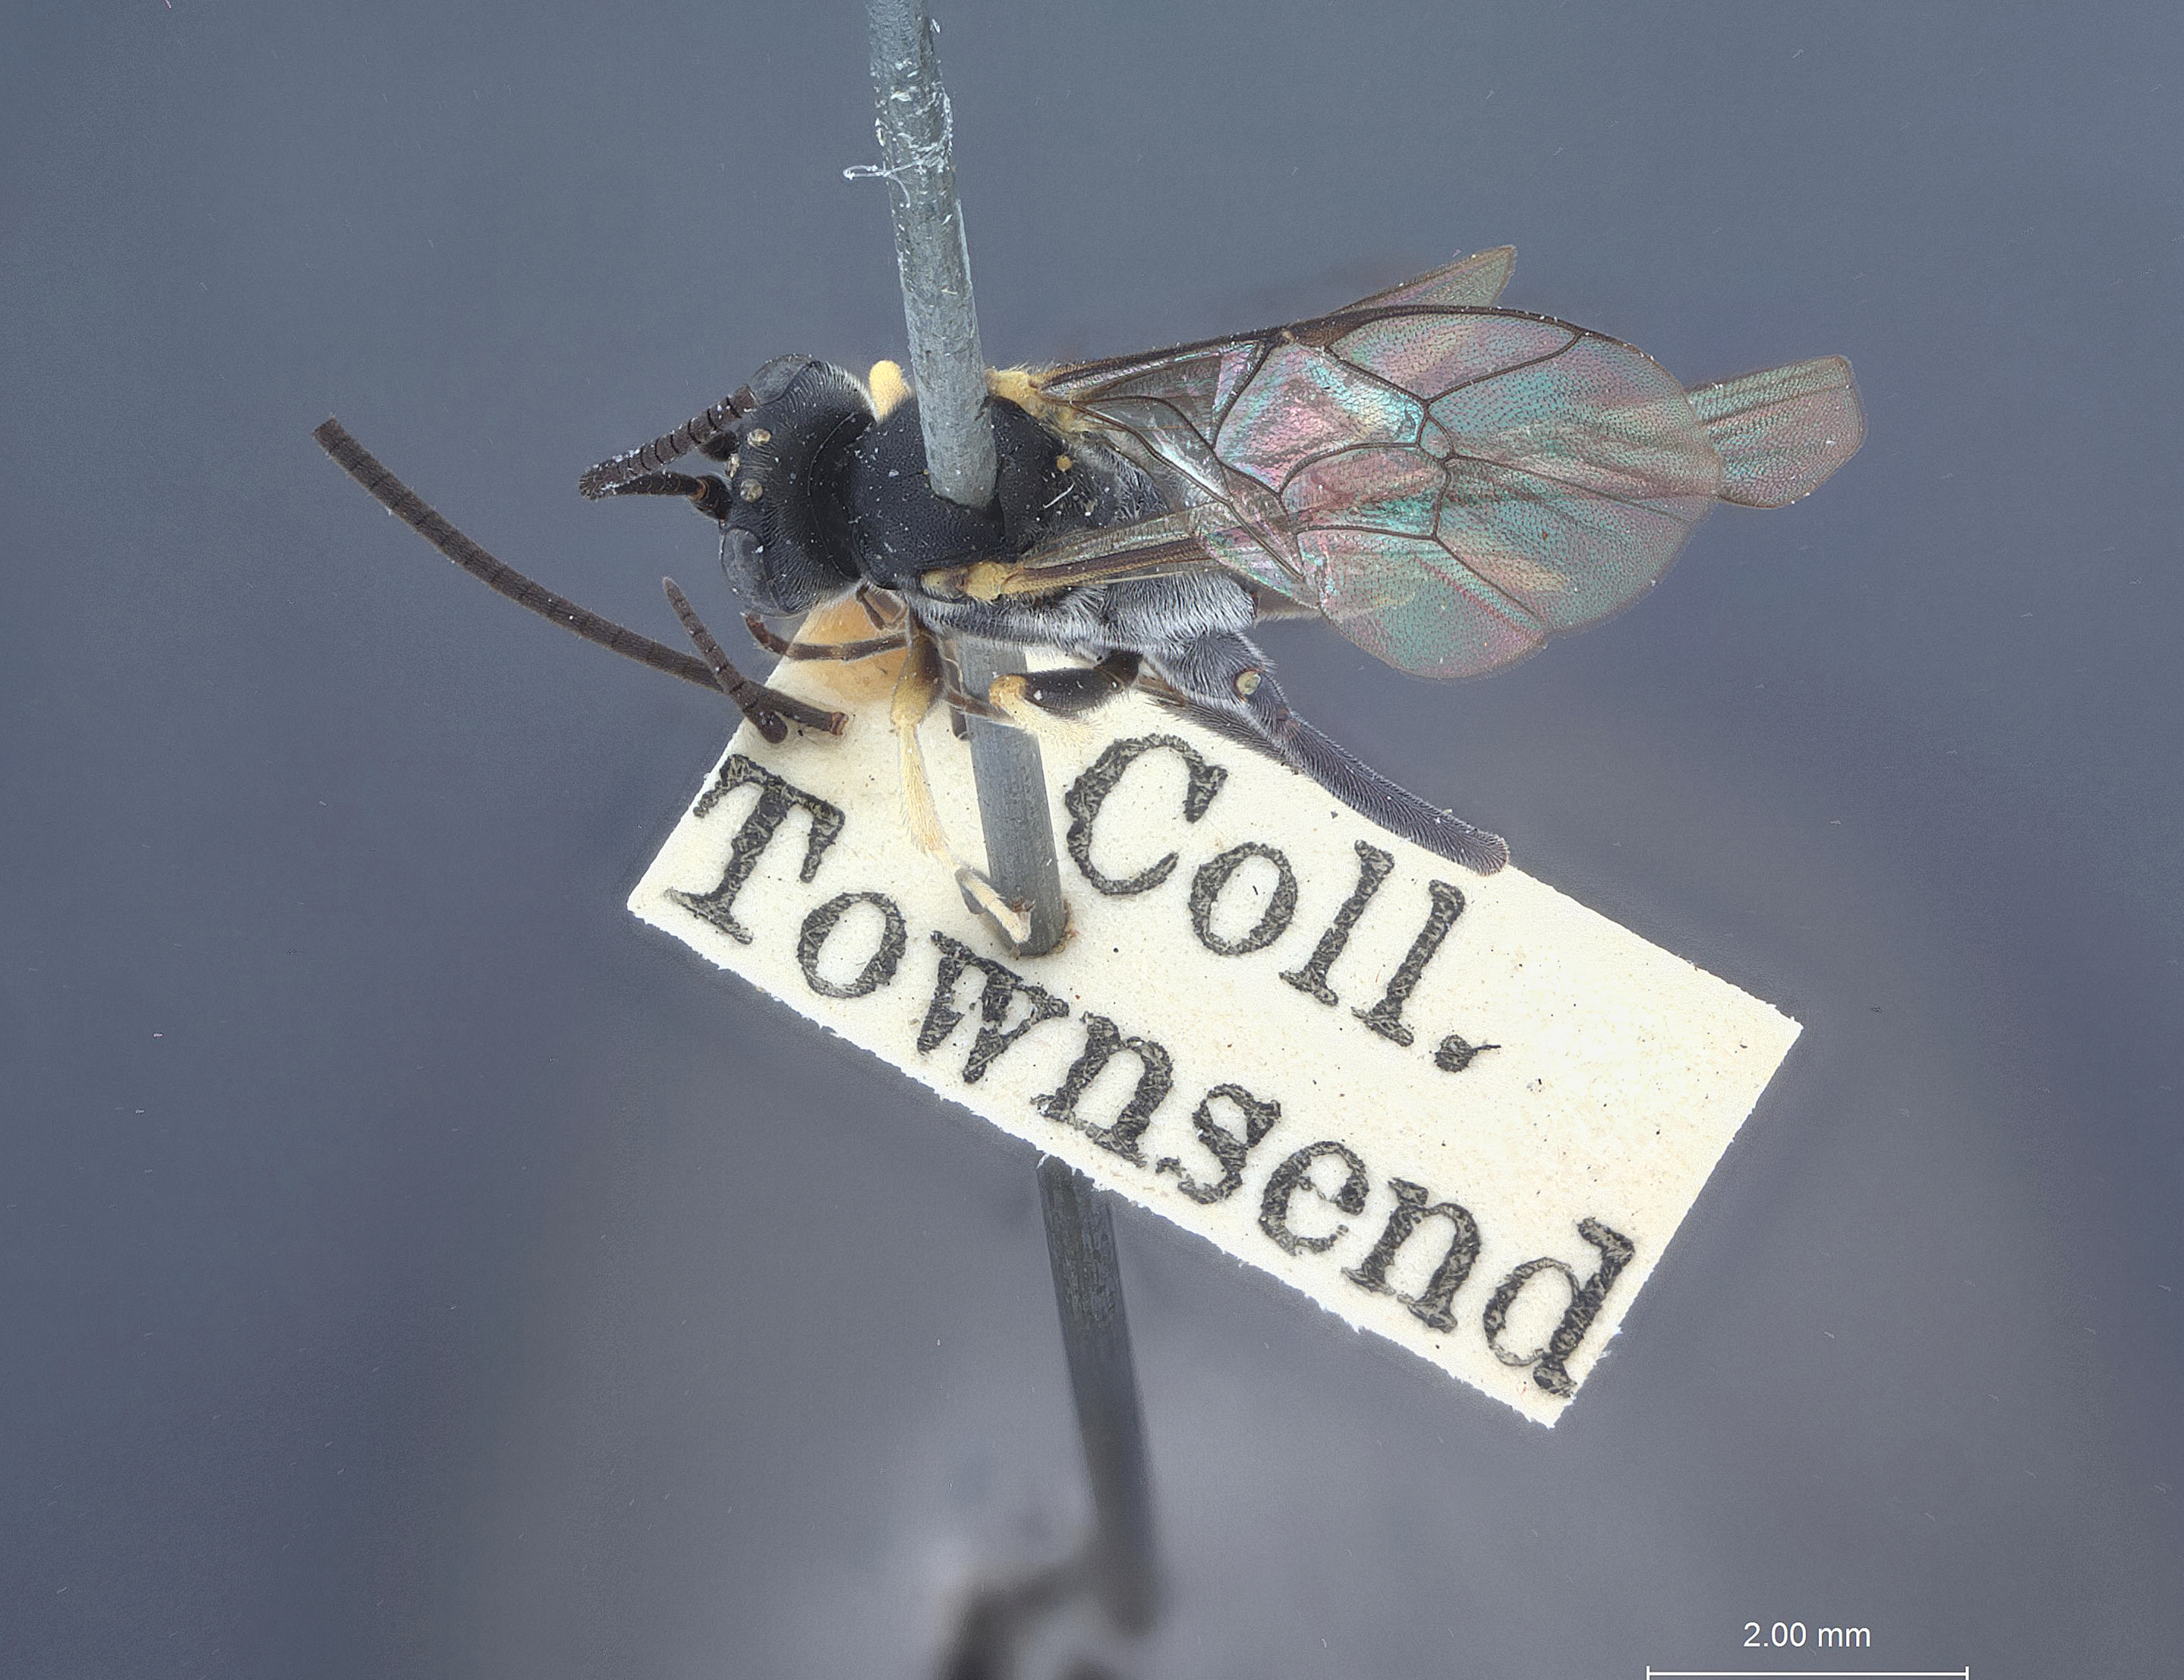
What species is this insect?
Campoplegidea townsendi
